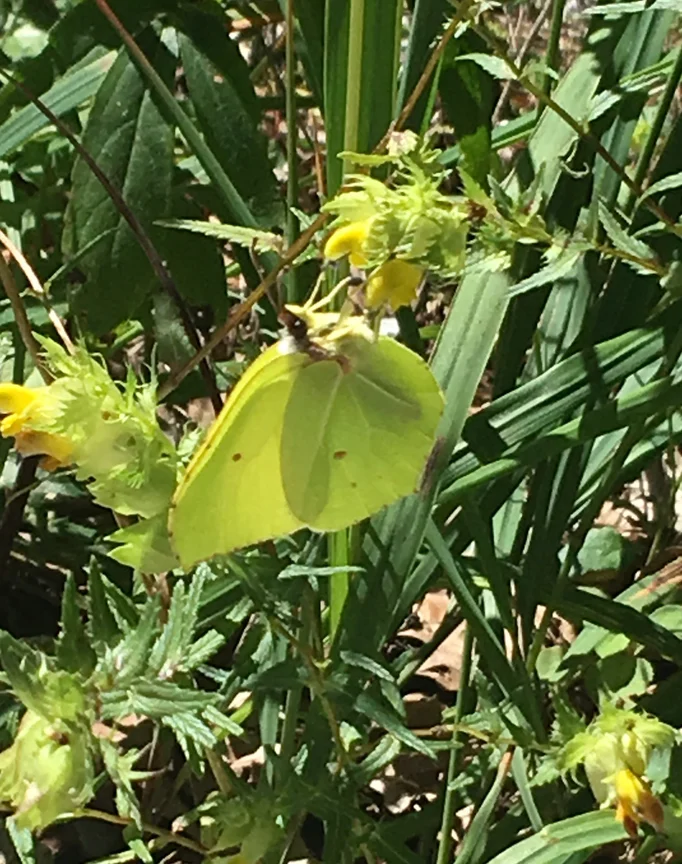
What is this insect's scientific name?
Gonepteryx rhamni
